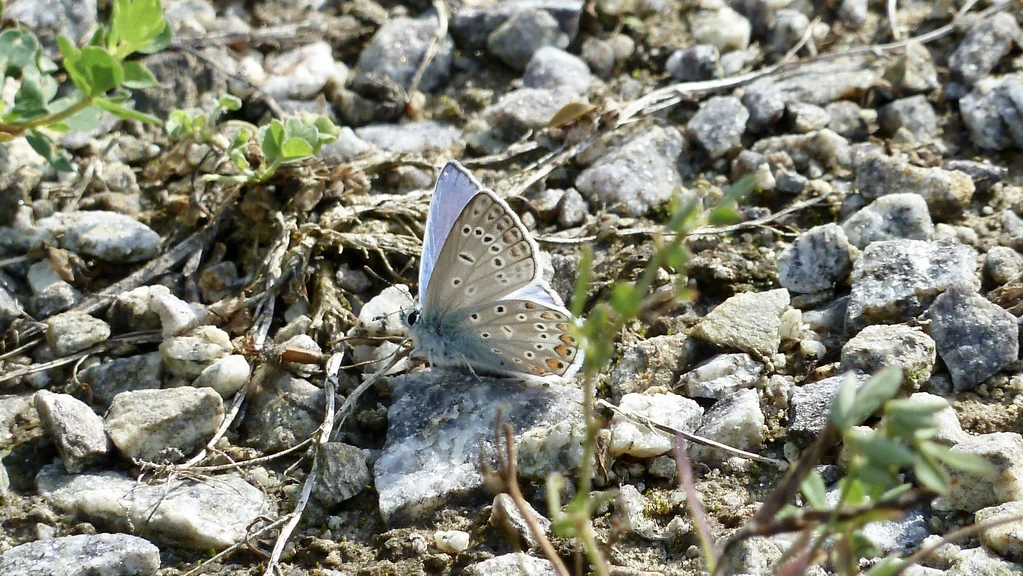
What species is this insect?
Polyommatus icarus
